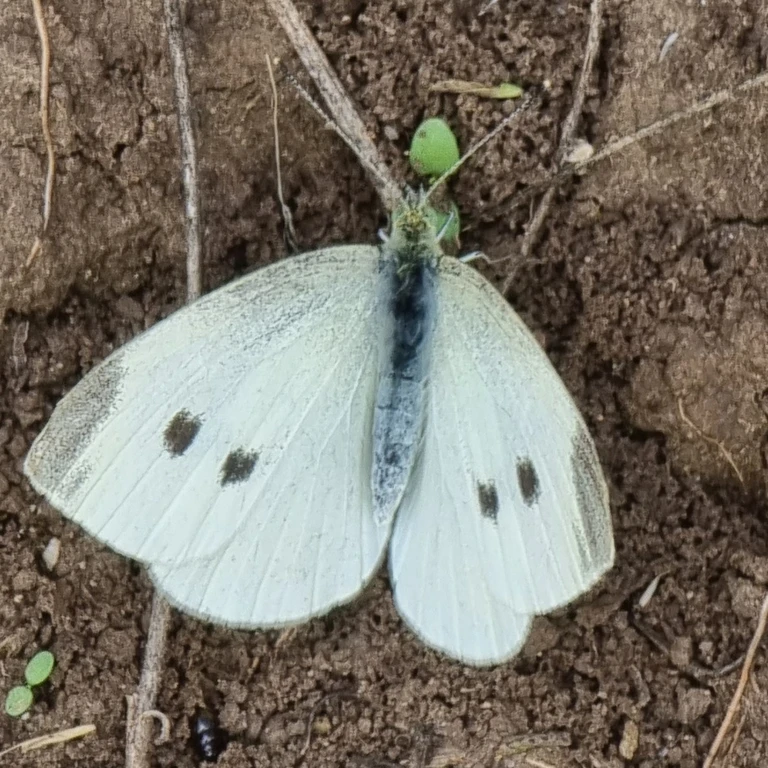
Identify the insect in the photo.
Pieris rapae
